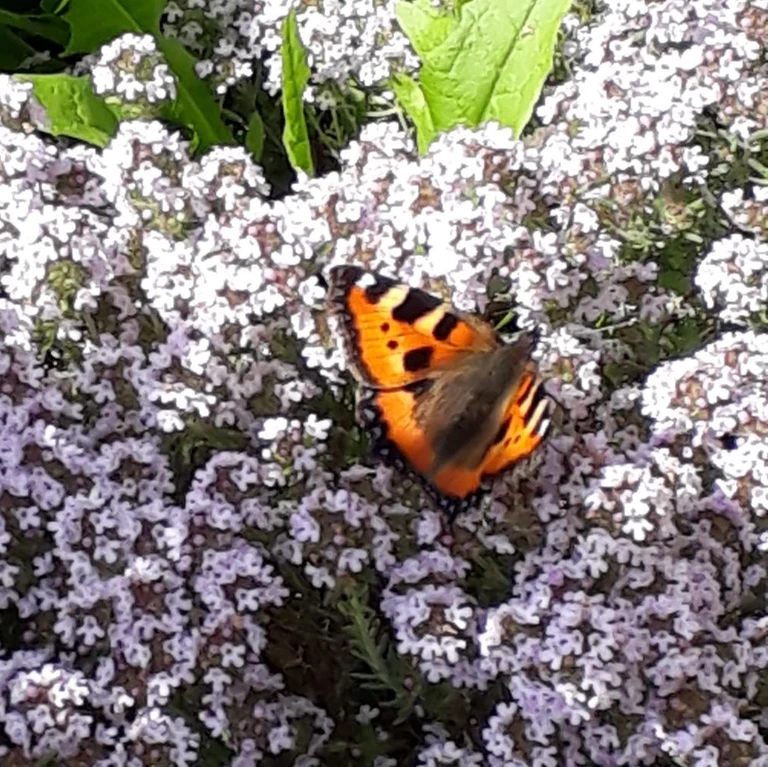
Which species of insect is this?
Aglais urticae
